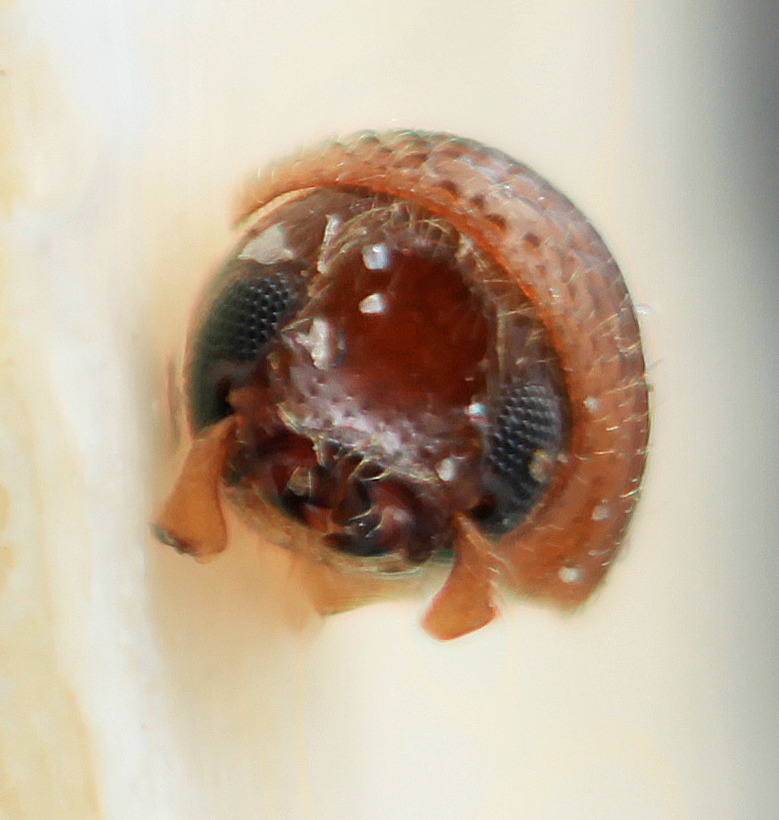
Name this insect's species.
Corthylus exiguus
